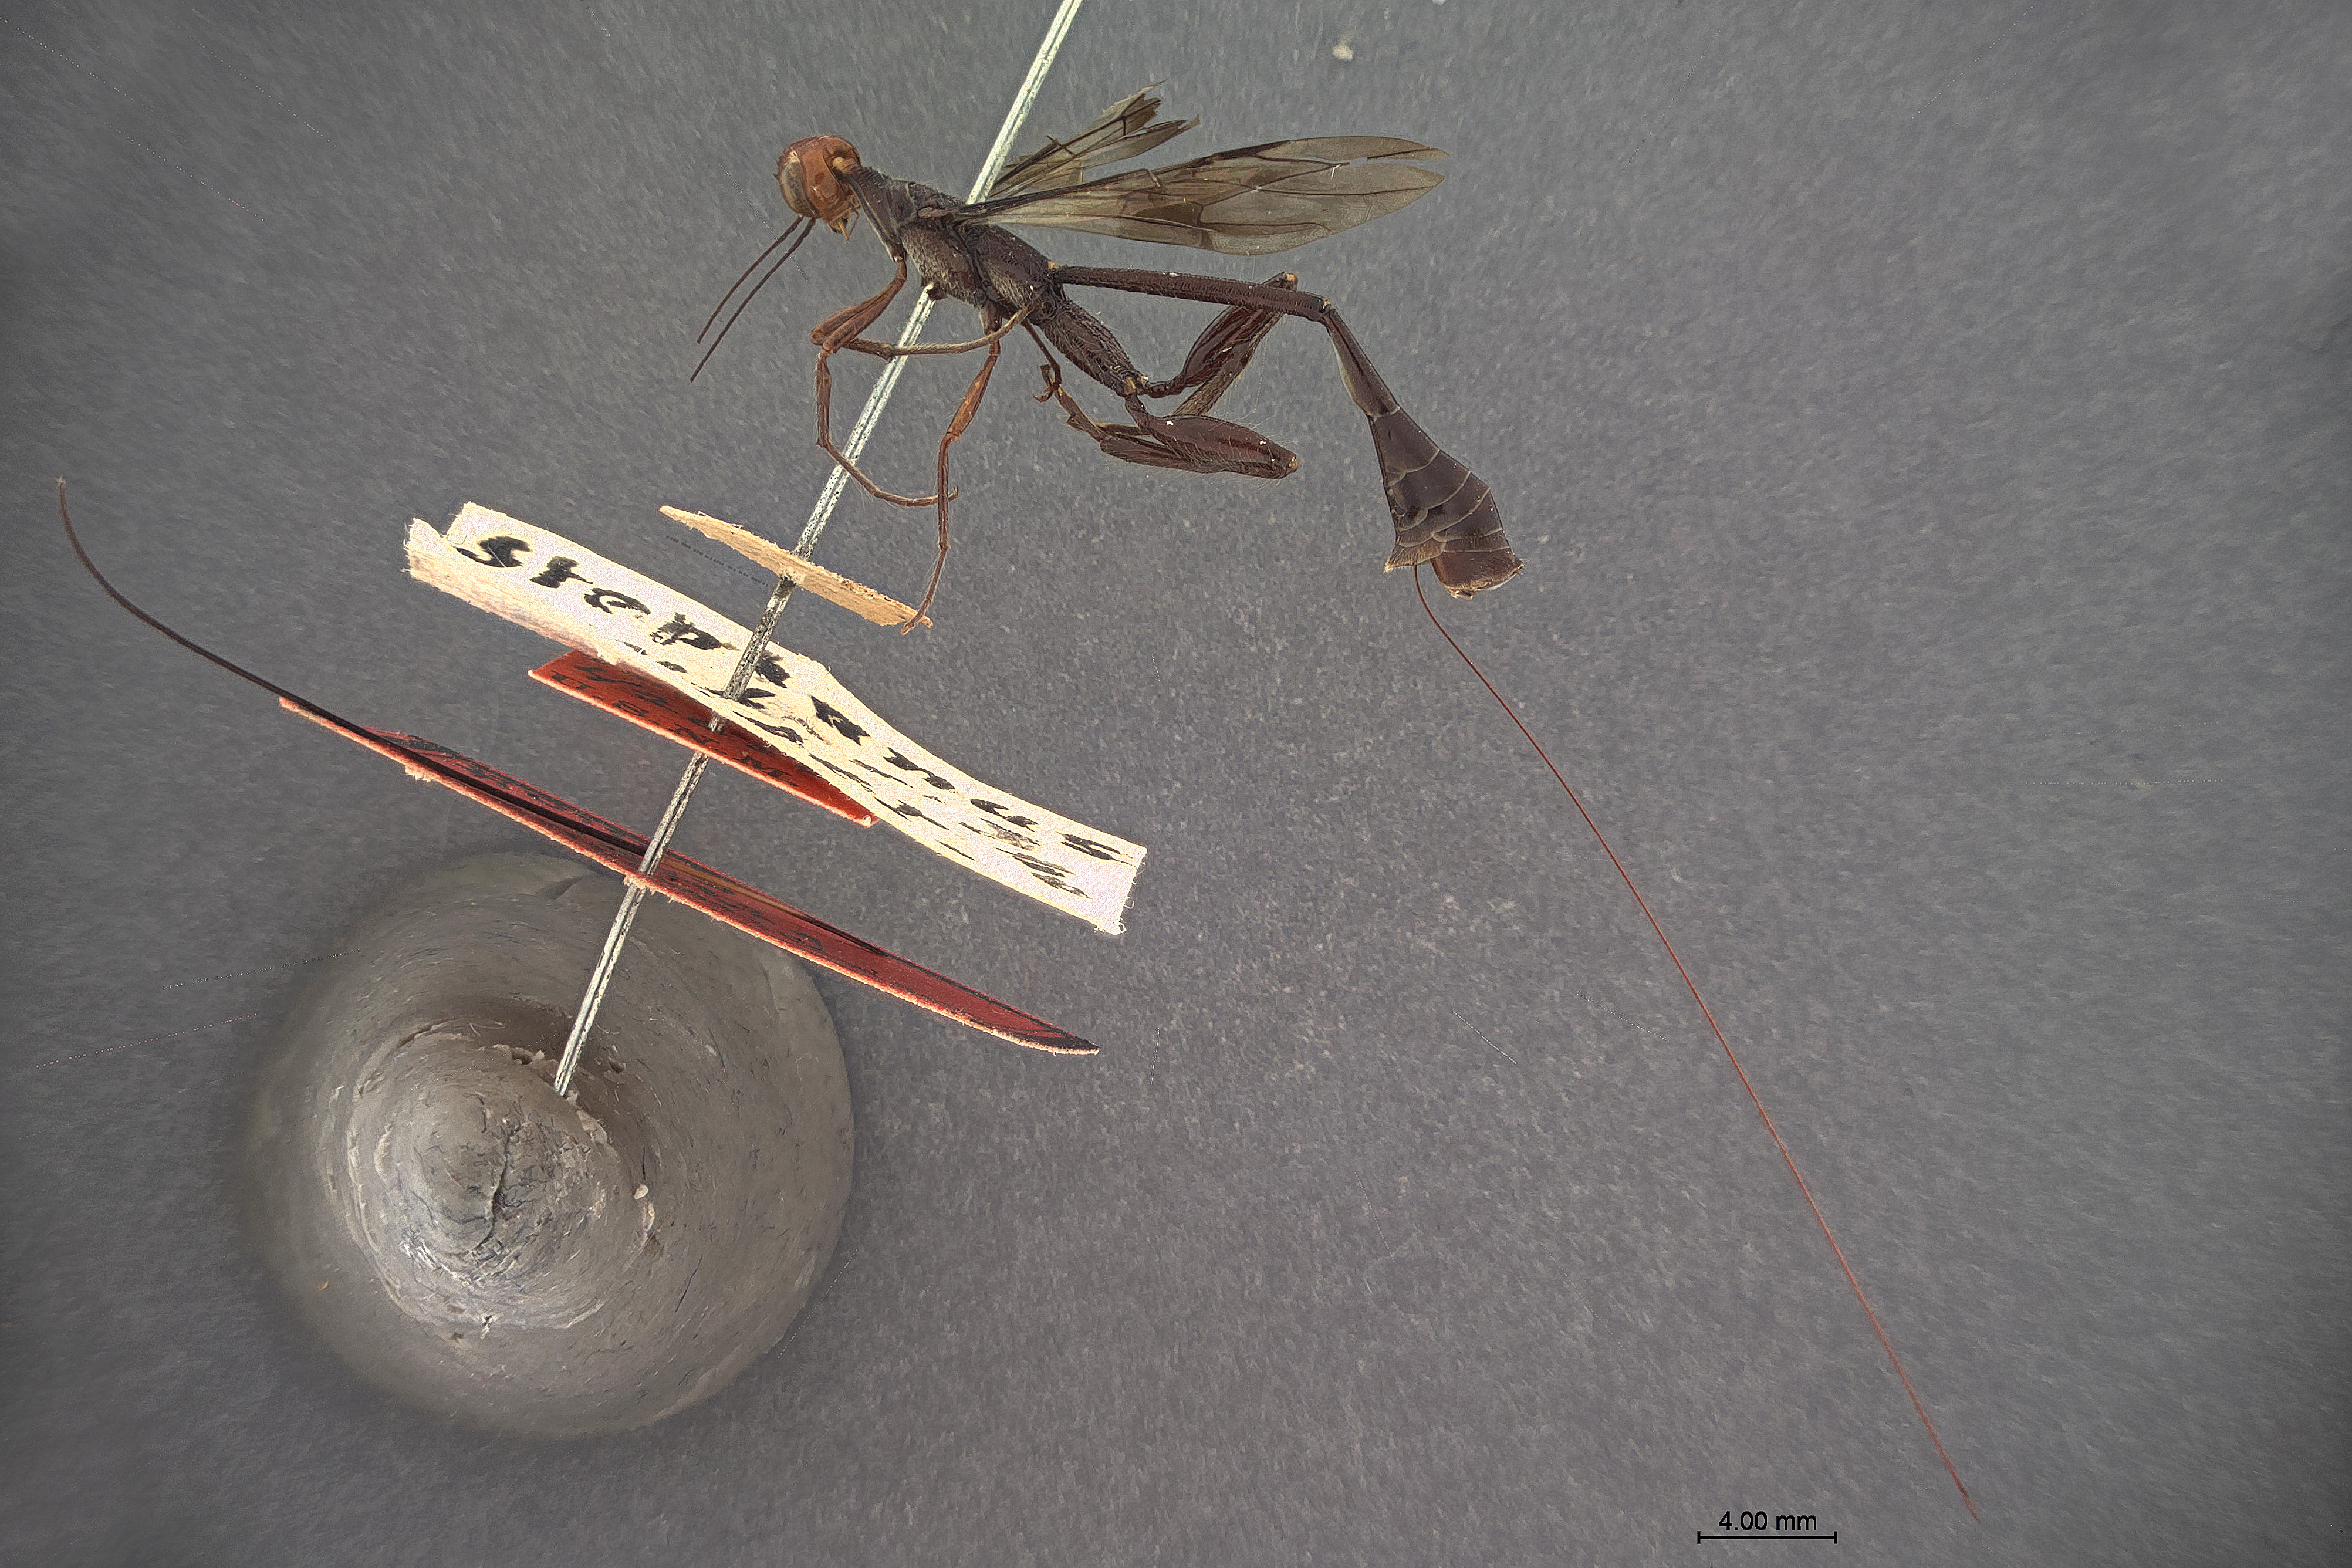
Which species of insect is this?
Stephanus ruber
